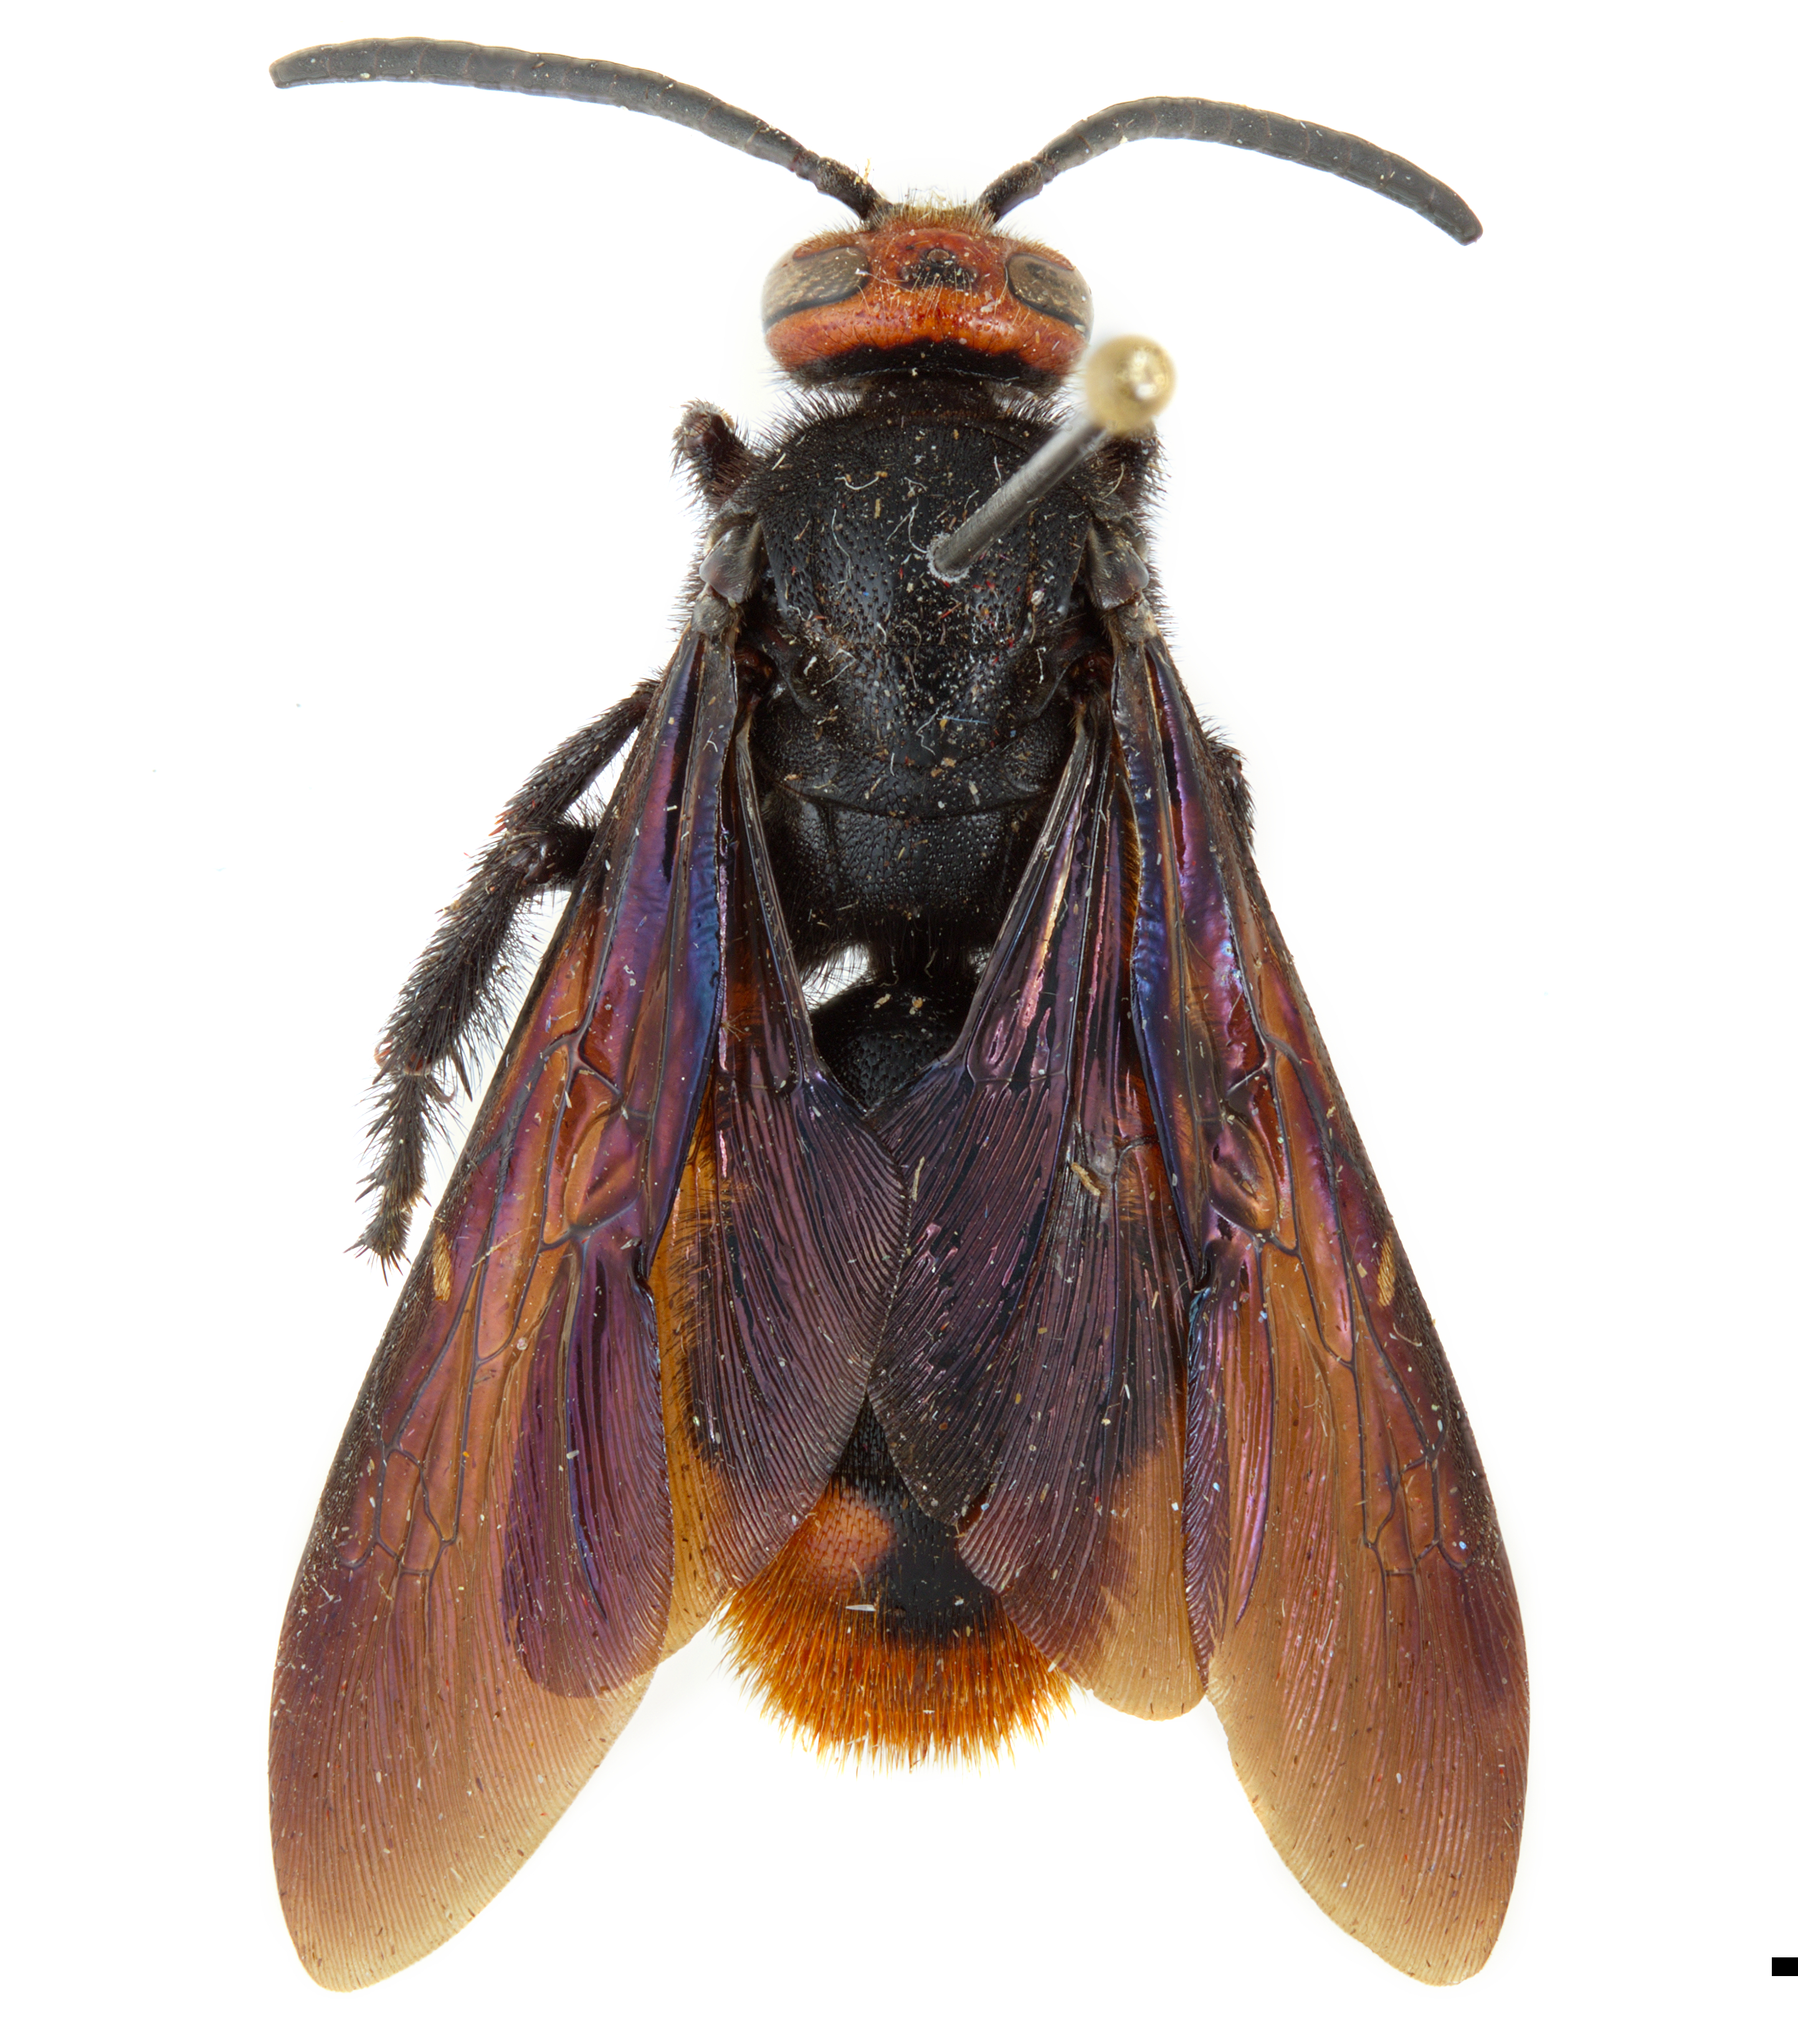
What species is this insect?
Megascolia azurea
